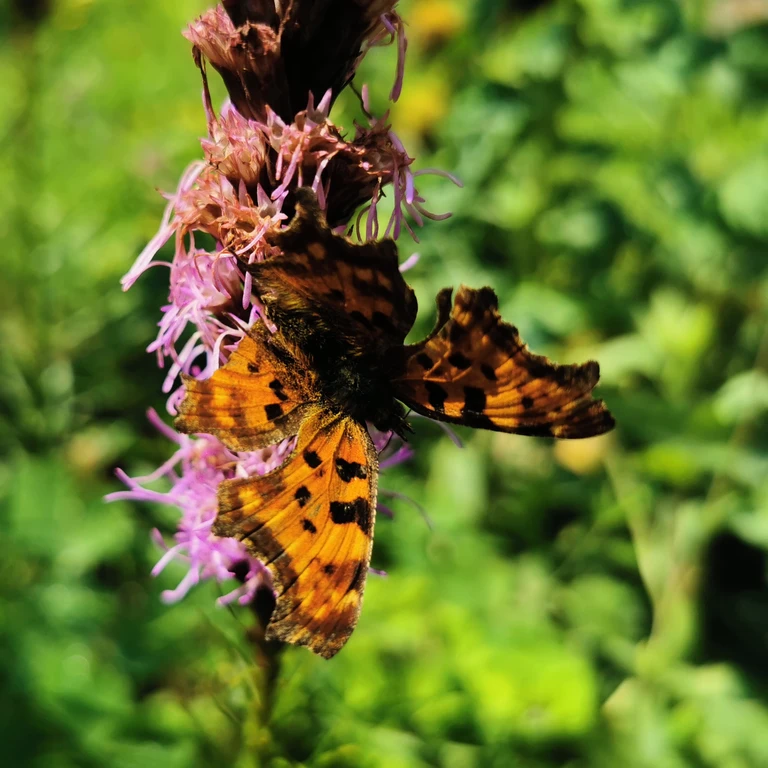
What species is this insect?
Polygonia c-album
